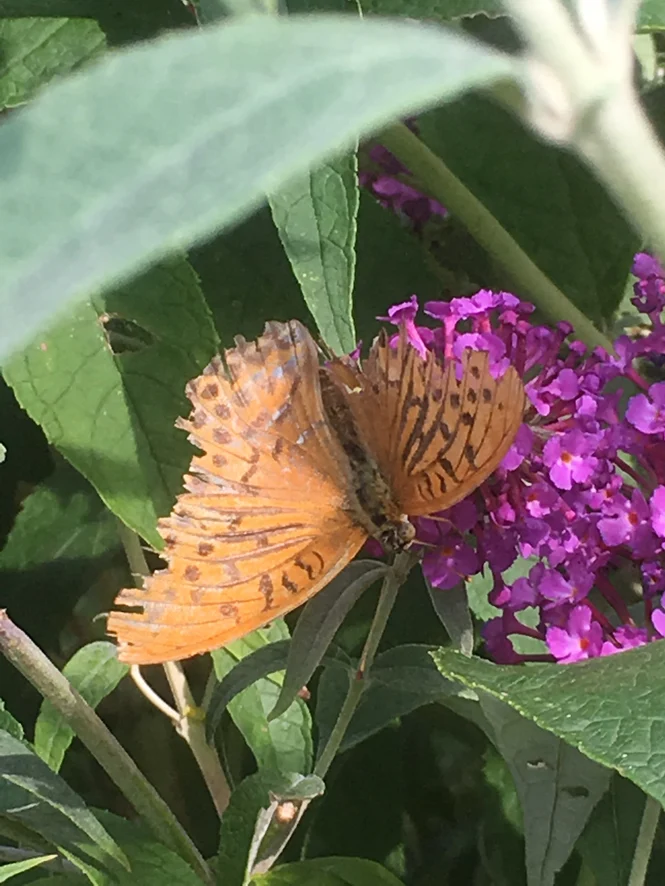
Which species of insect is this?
Argynnis paphia
